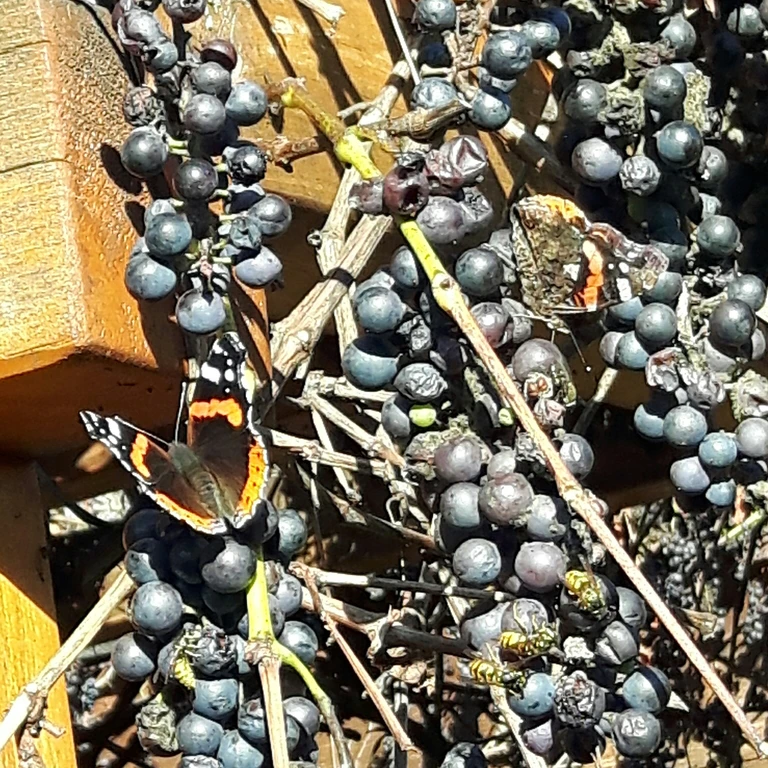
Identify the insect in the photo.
Vanessa atalanta
